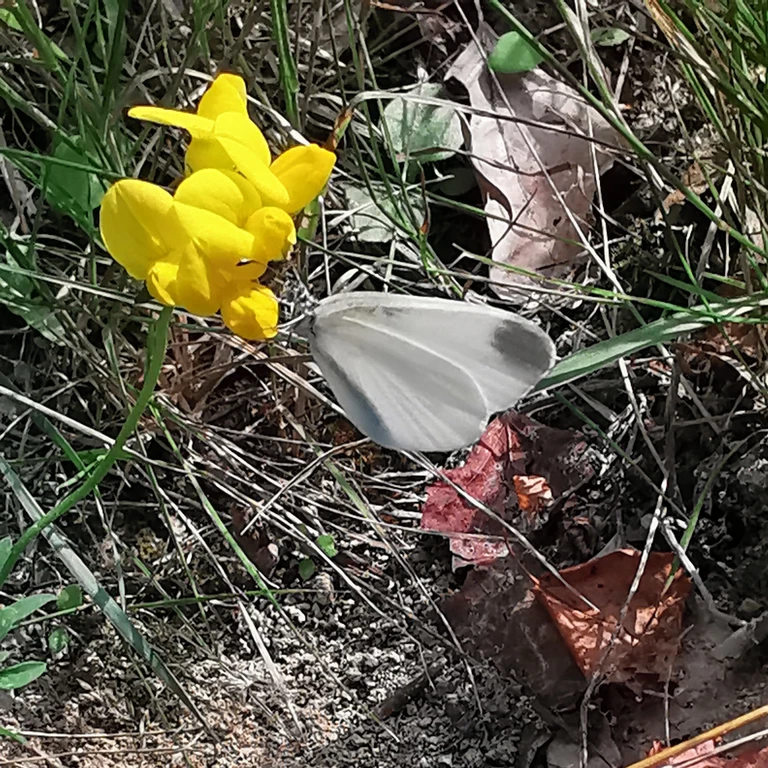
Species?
Leptidea sinapis/juvernica
